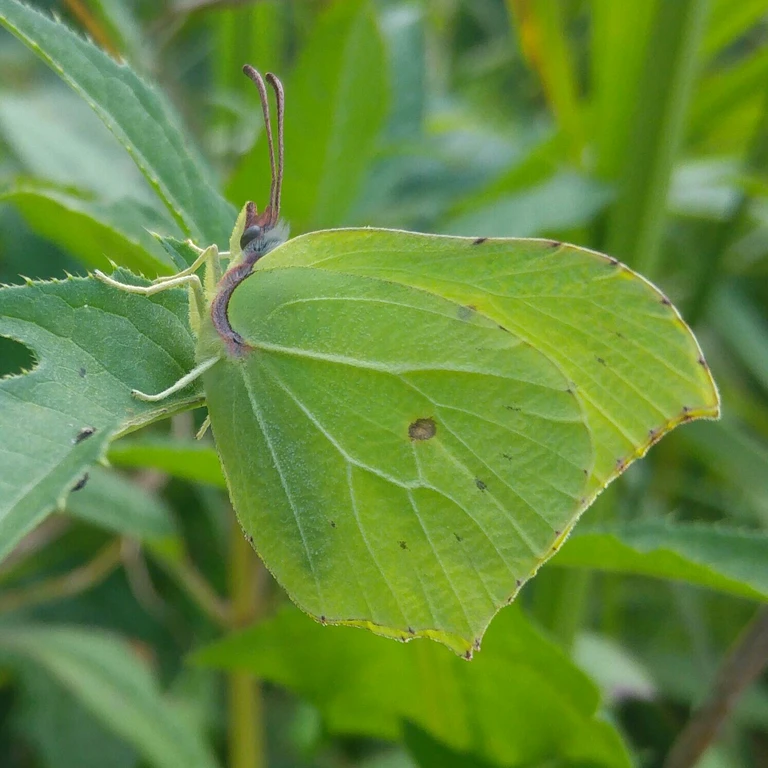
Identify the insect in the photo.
Gonepteryx rhamni
